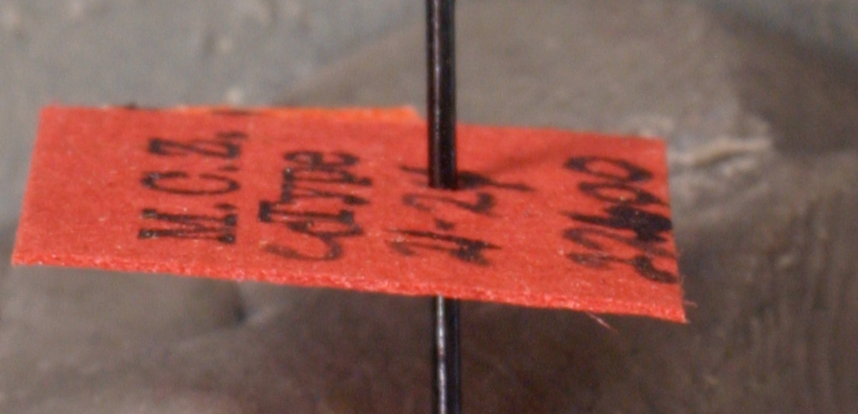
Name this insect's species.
Crematogaster curvispinosa
